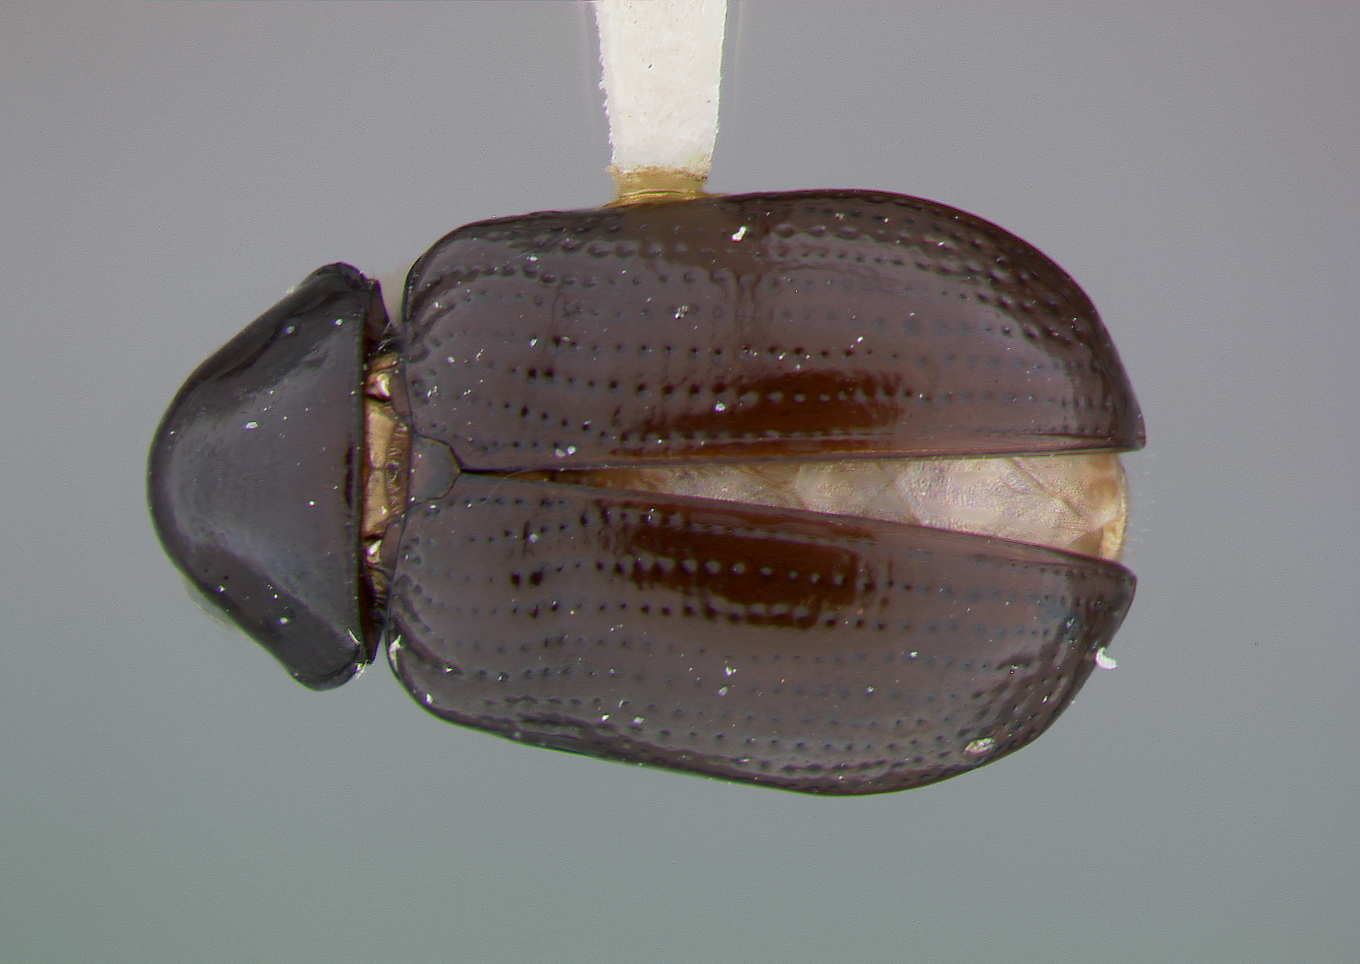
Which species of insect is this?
Metachroma oakleyi
